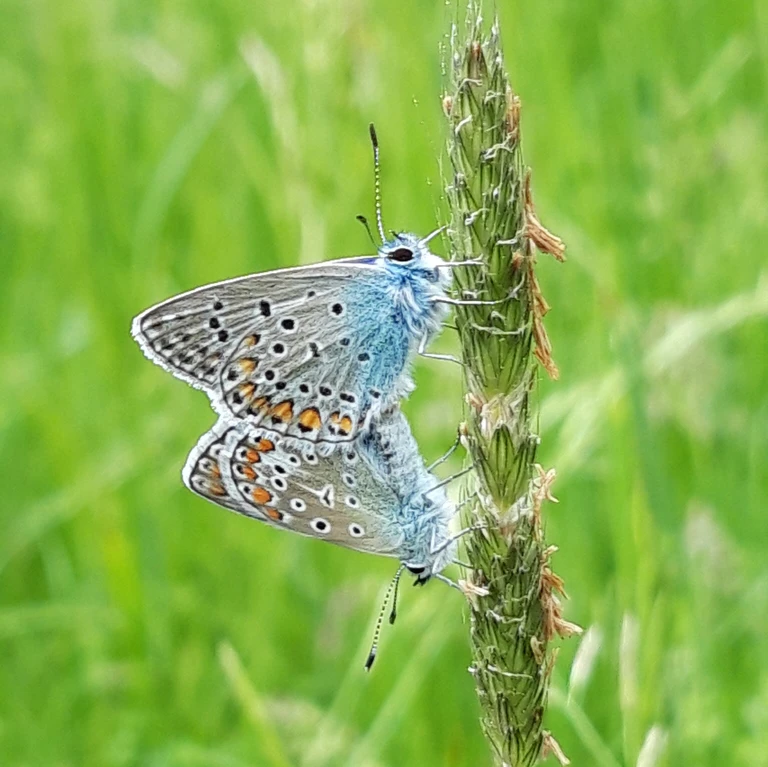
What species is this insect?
Polyommatus icarus
